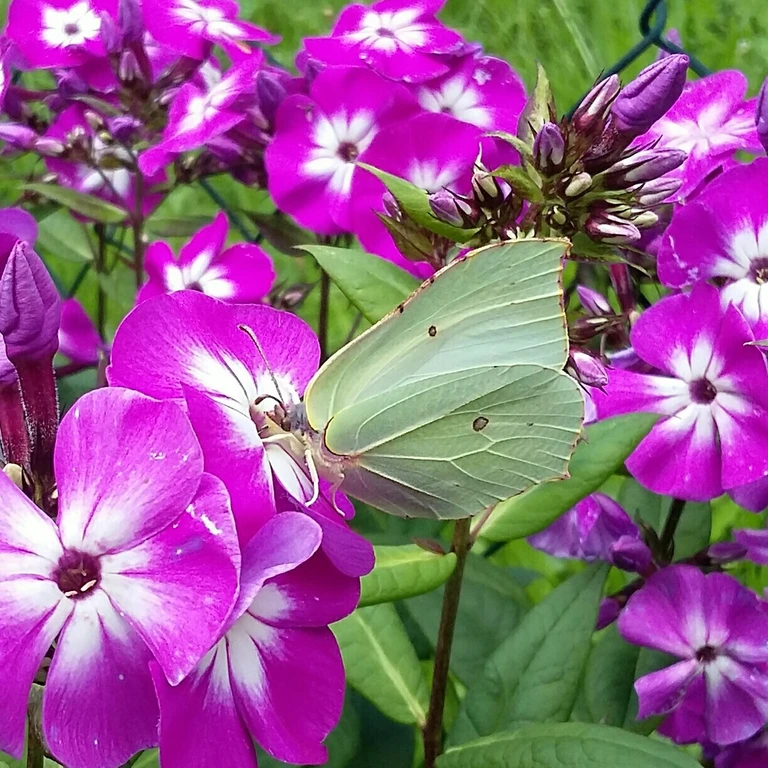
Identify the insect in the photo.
Gonepteryx rhamni
